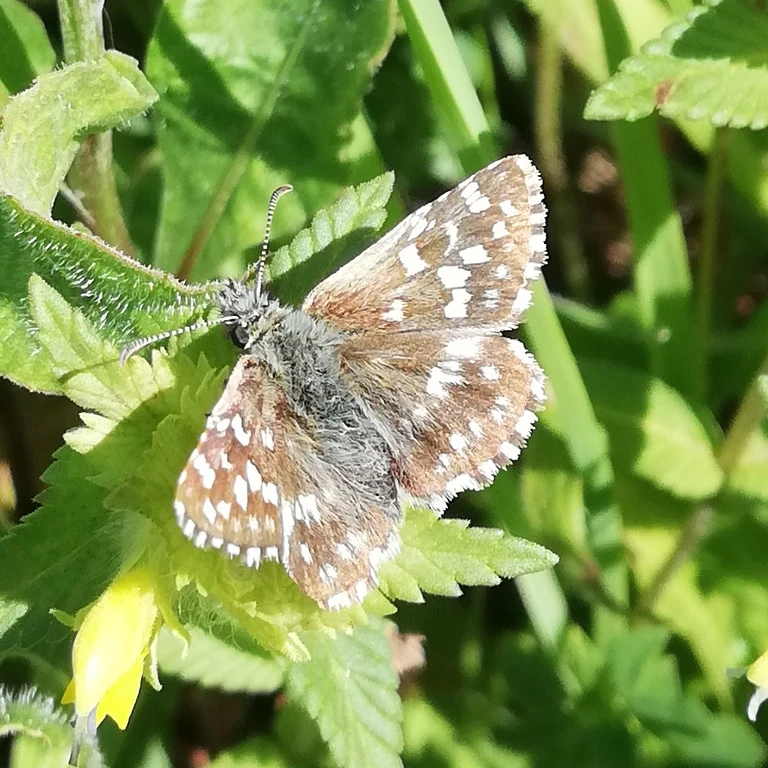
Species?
Pyrgus malvae
